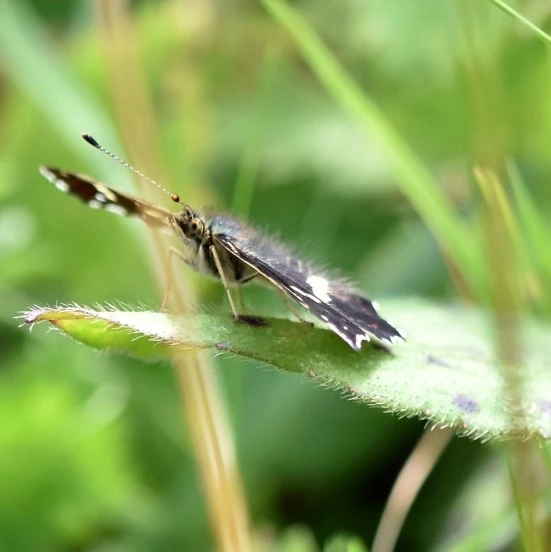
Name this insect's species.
Araschnia levana
